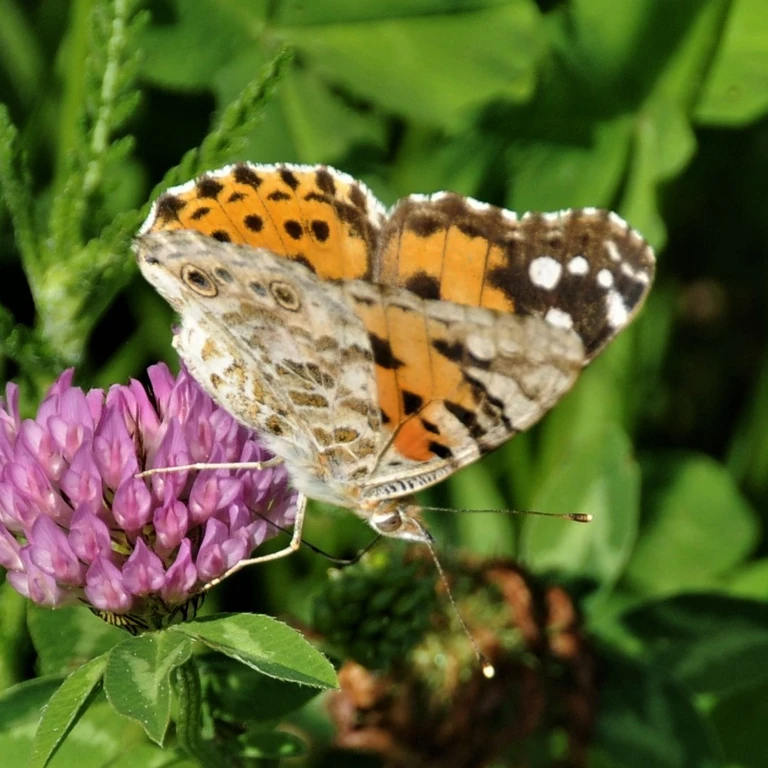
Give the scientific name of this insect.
Vanessa cardui
